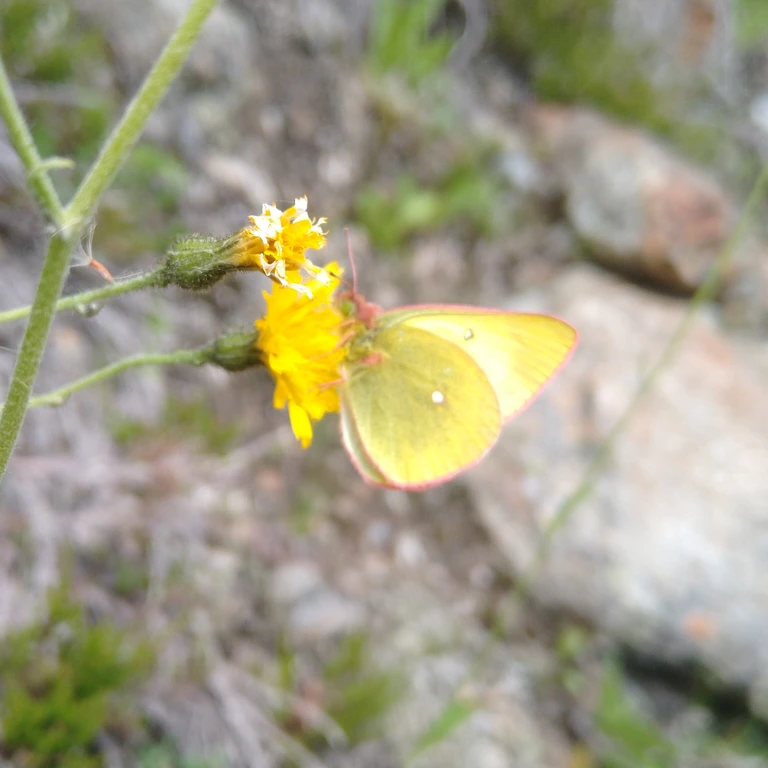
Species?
Colias palaeno
